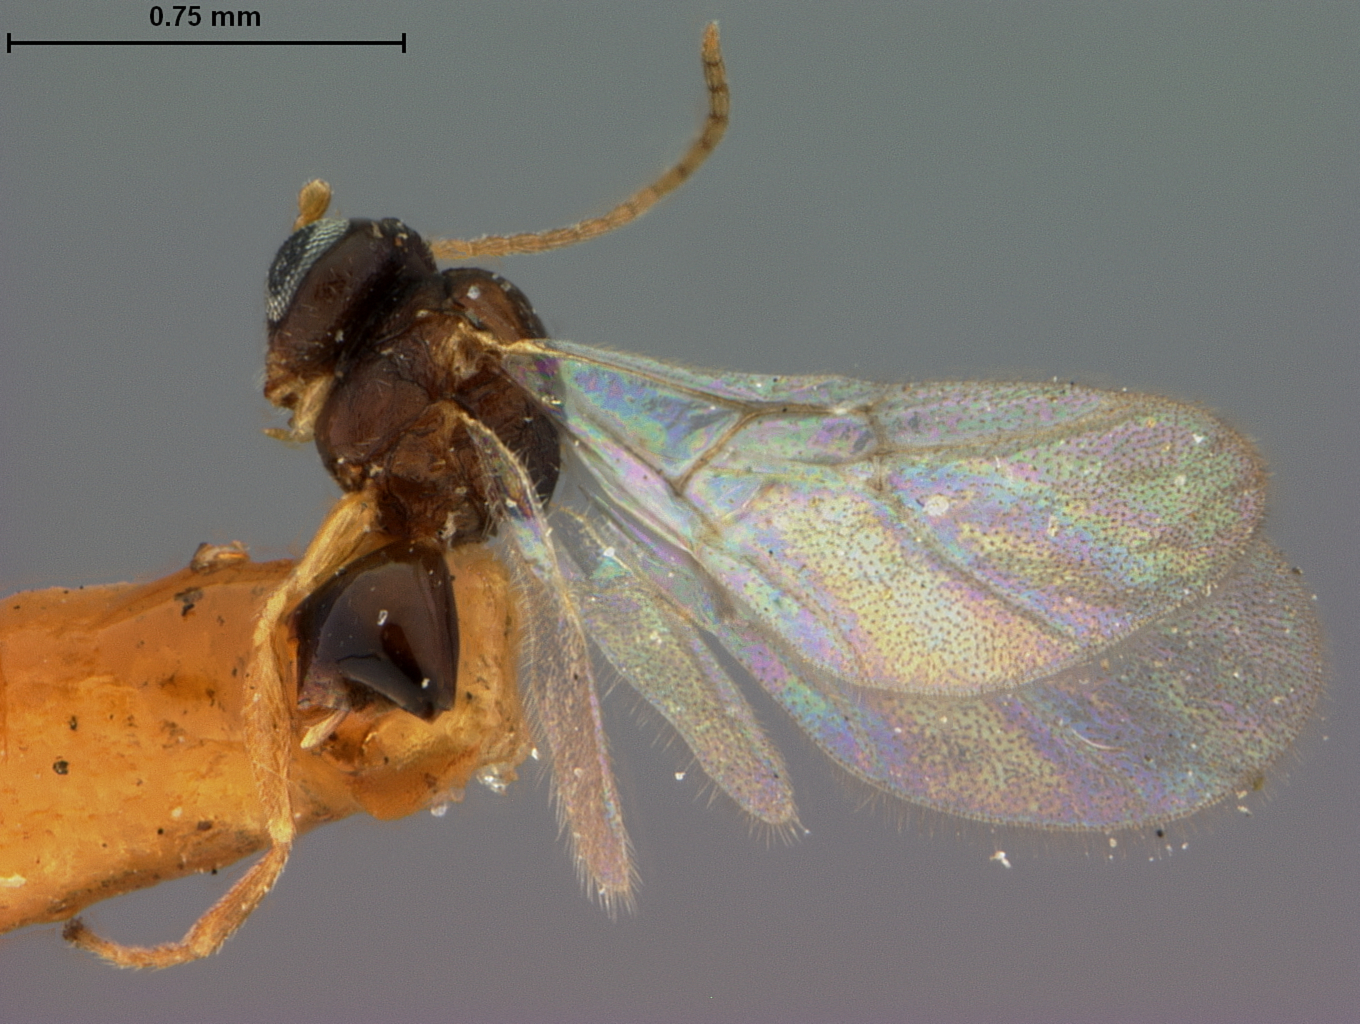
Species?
Neuroterus longipennis
